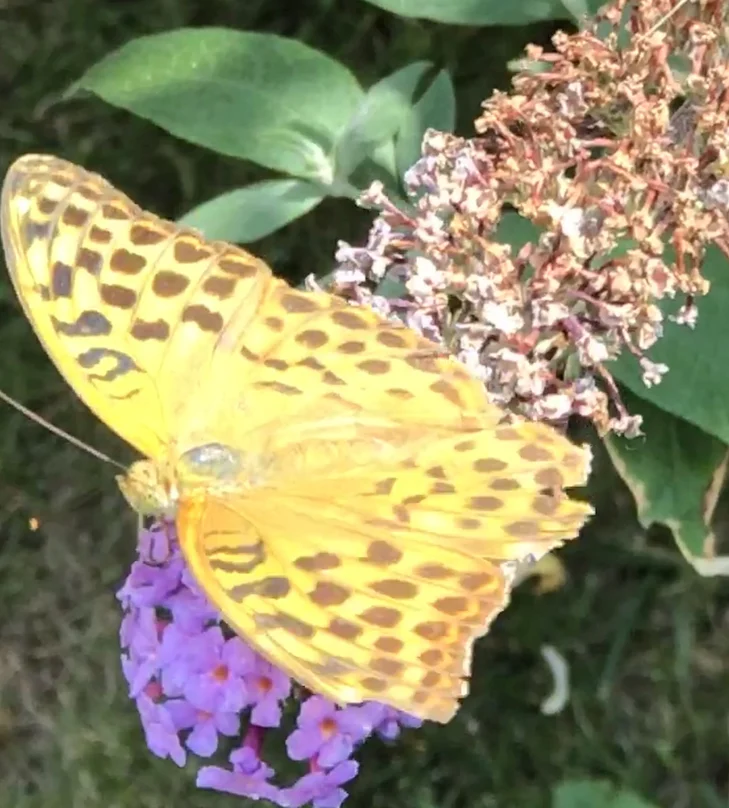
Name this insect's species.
Argynnis paphia
